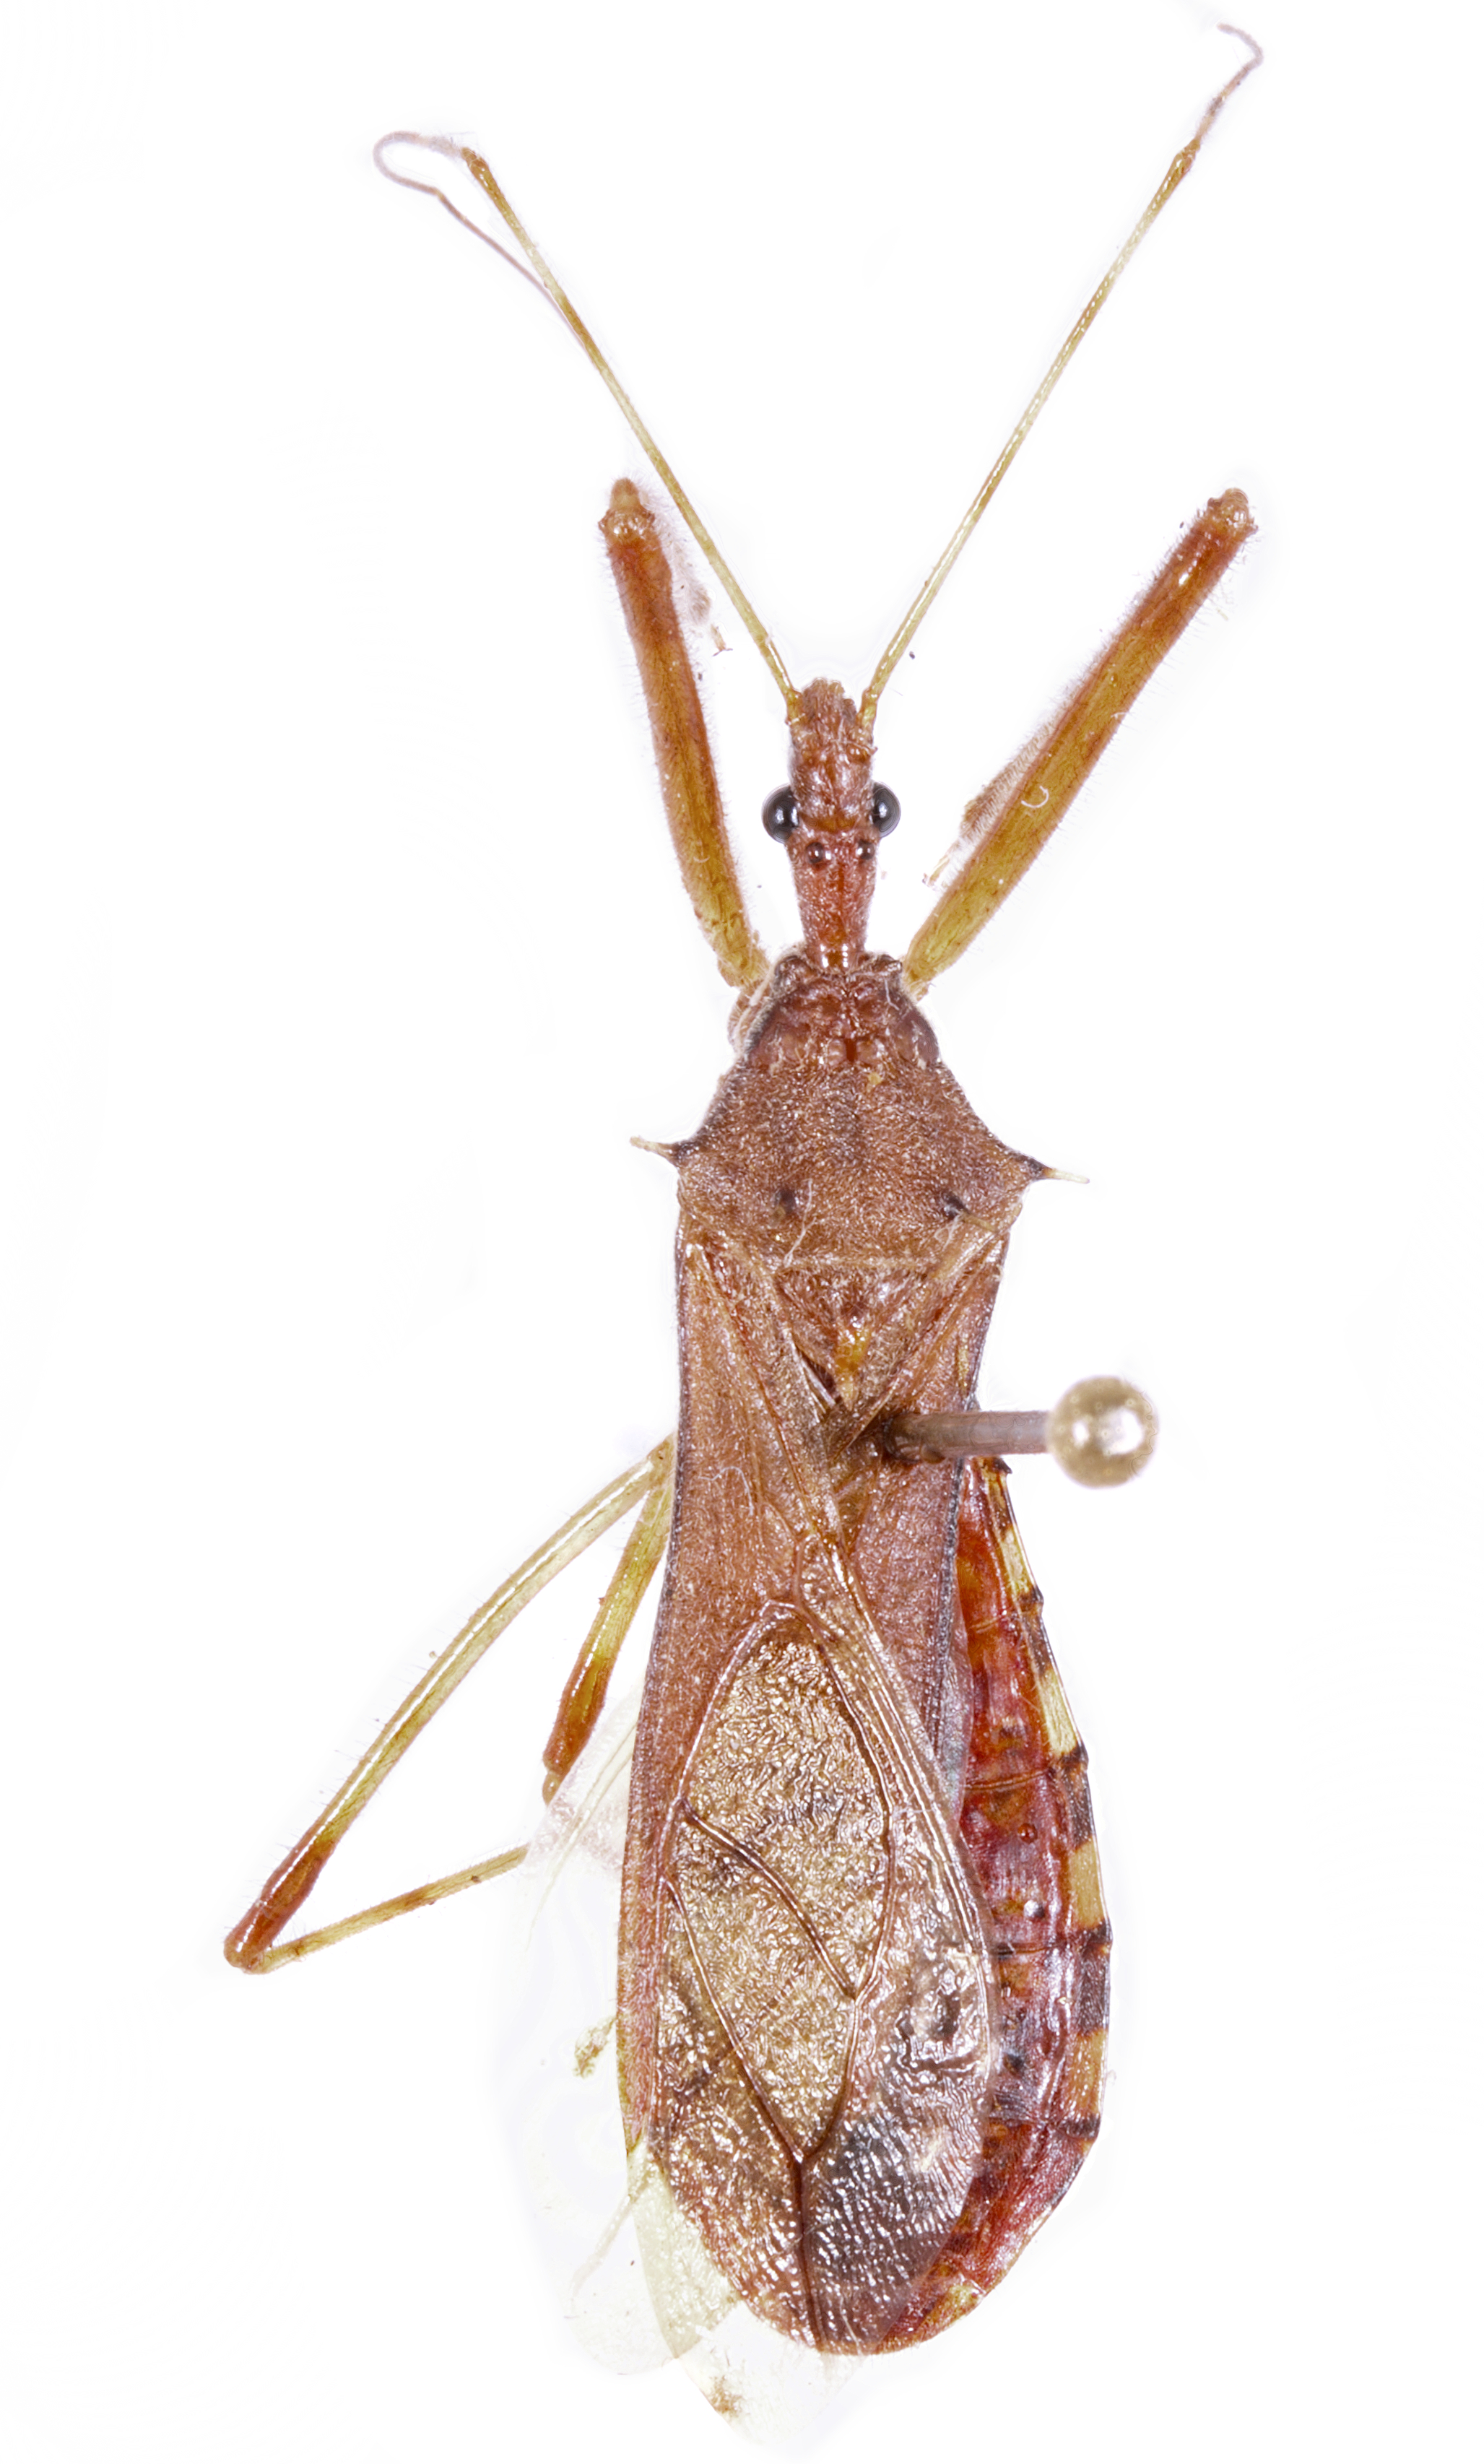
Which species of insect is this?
Rocconota annulicornis
